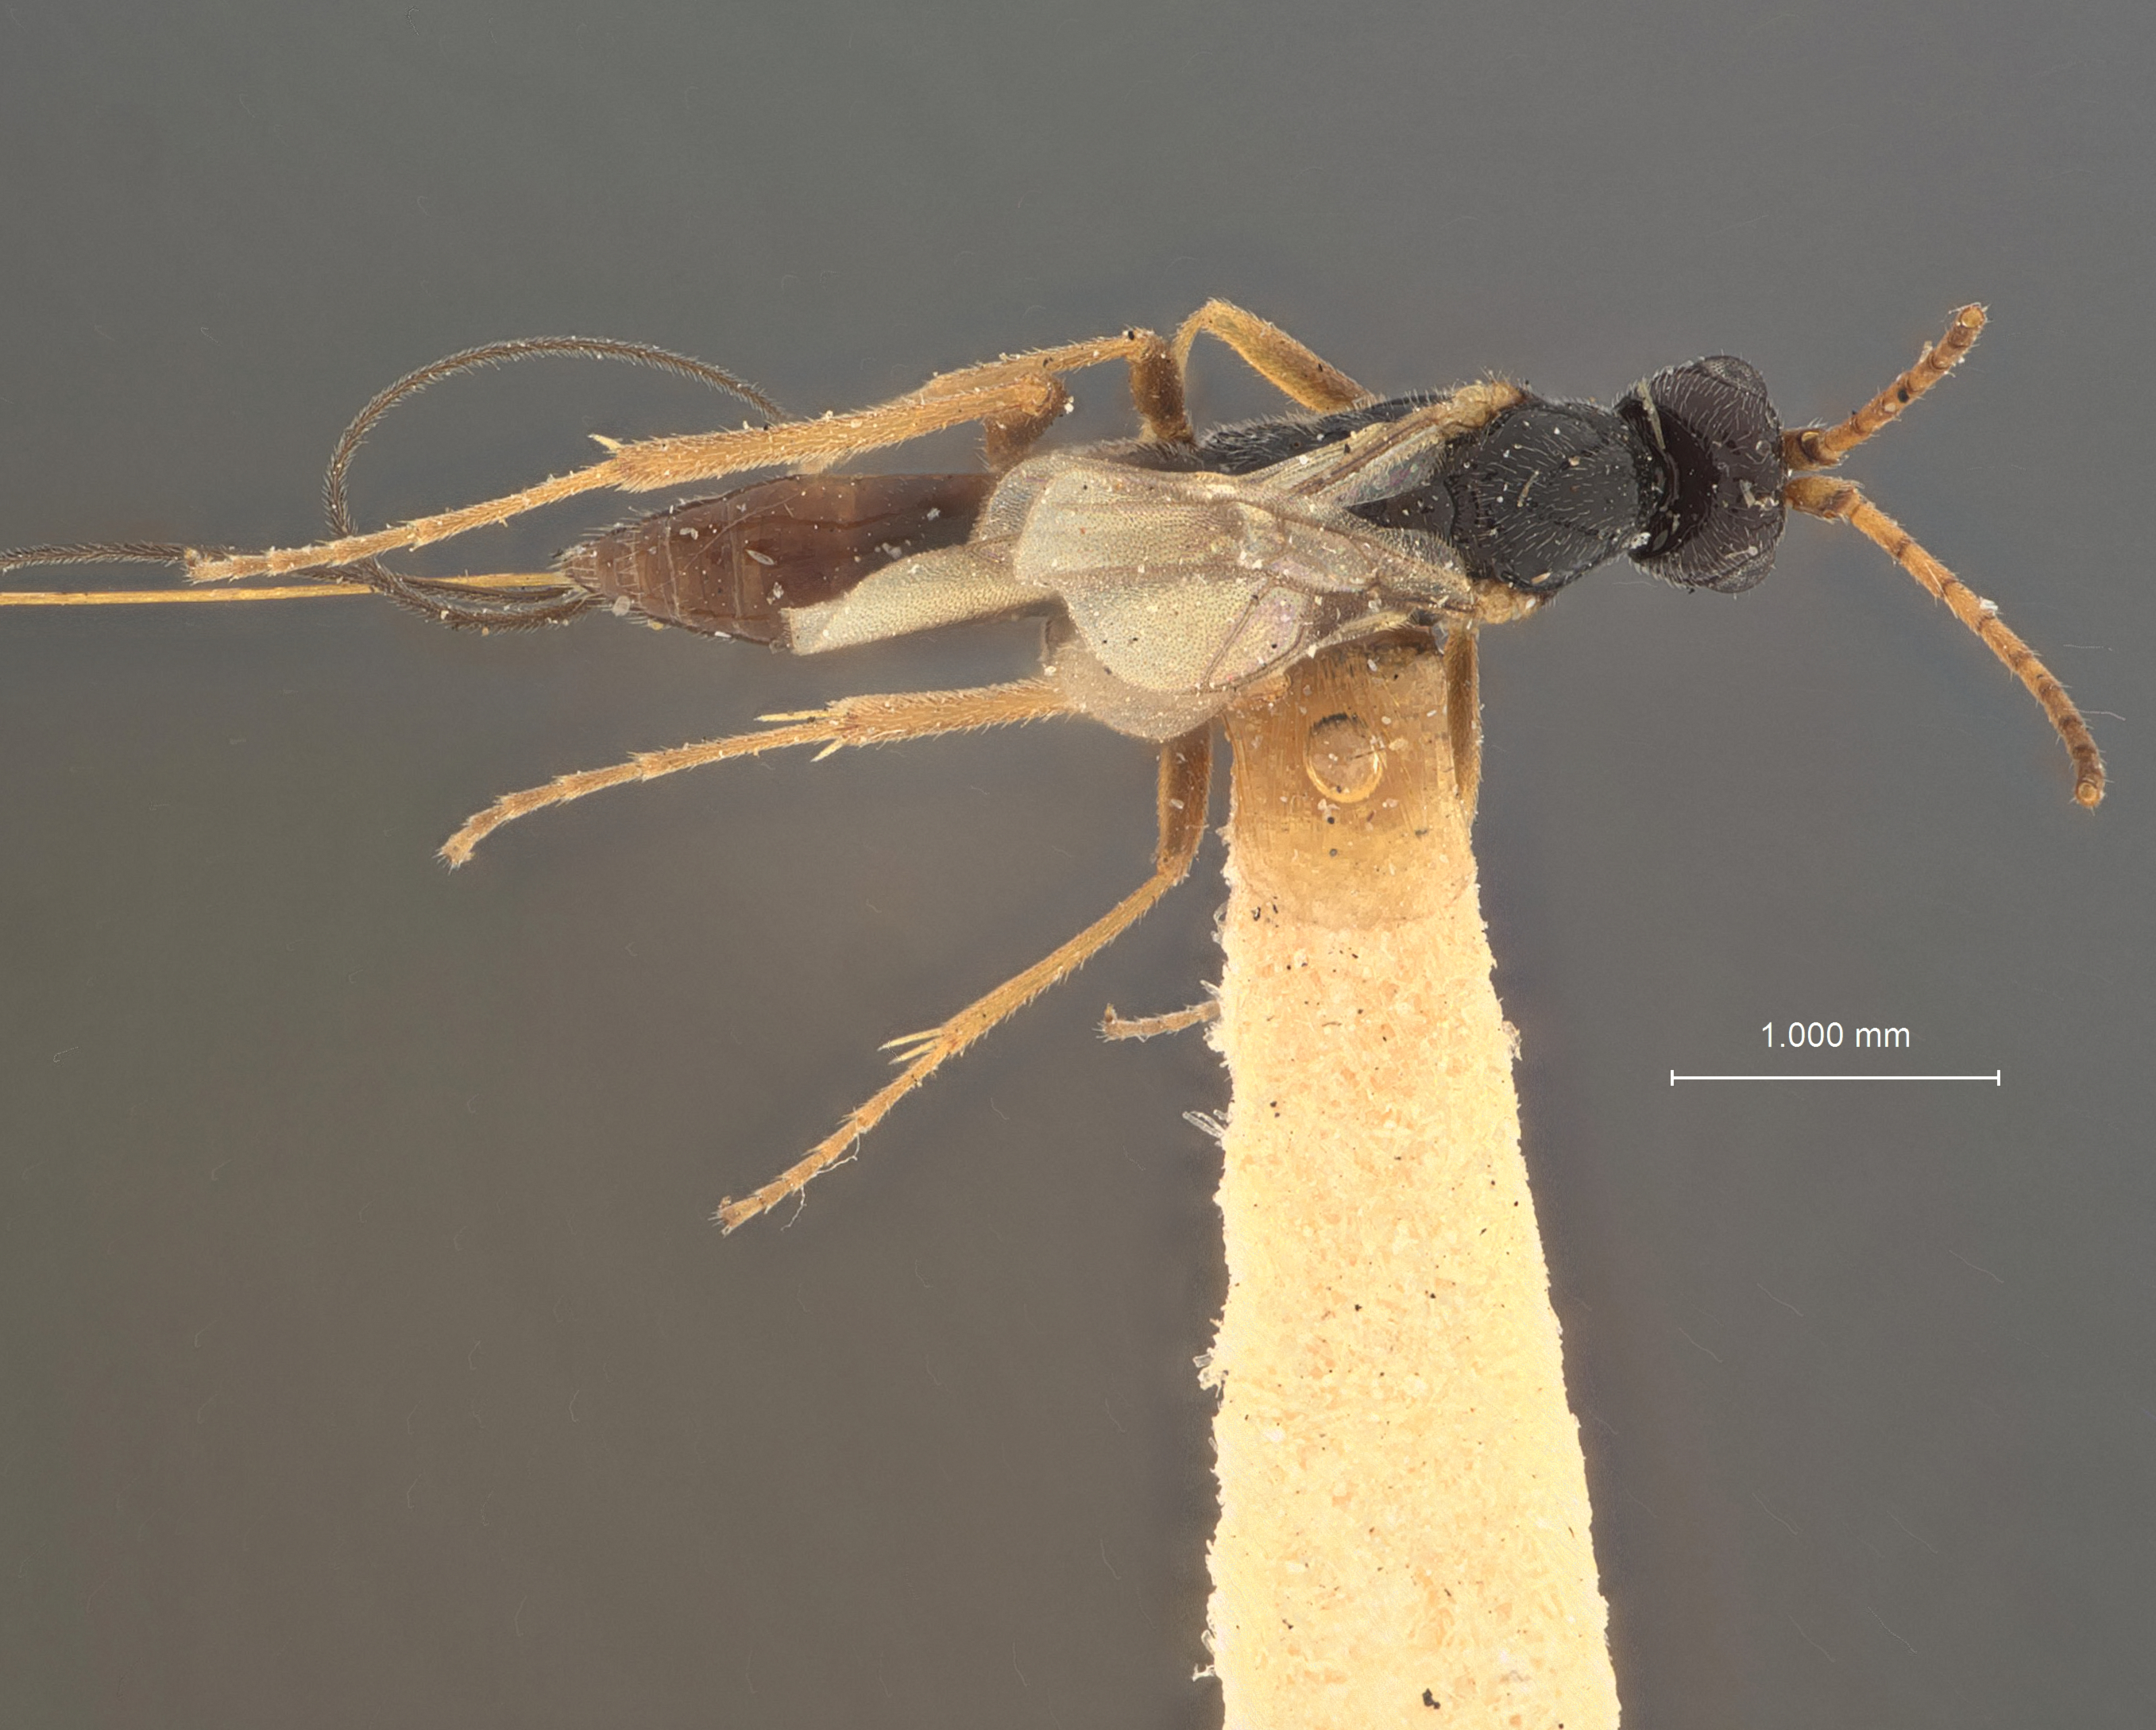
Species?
Orgilus femoralis
